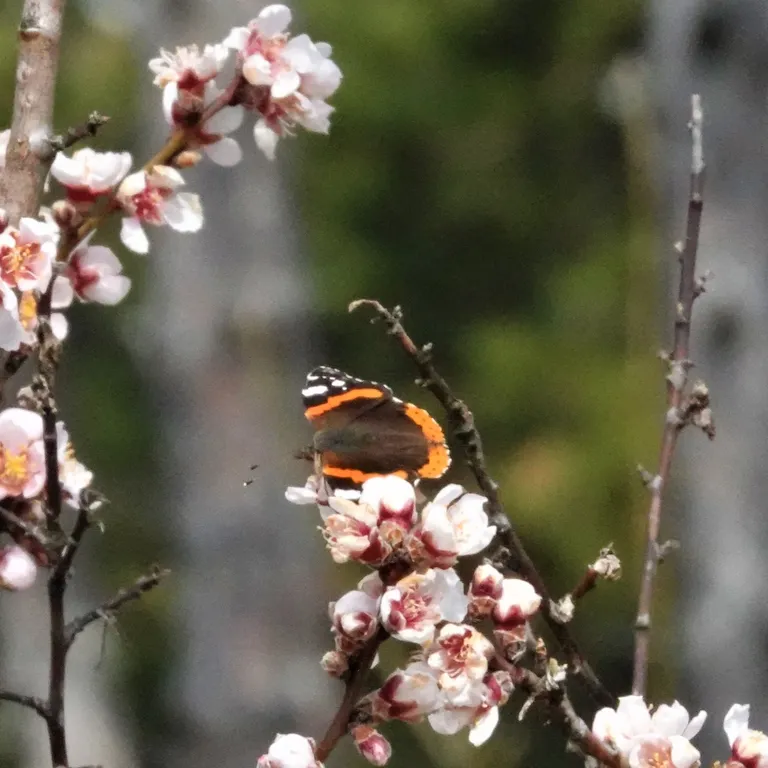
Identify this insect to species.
Vanessa atalanta
